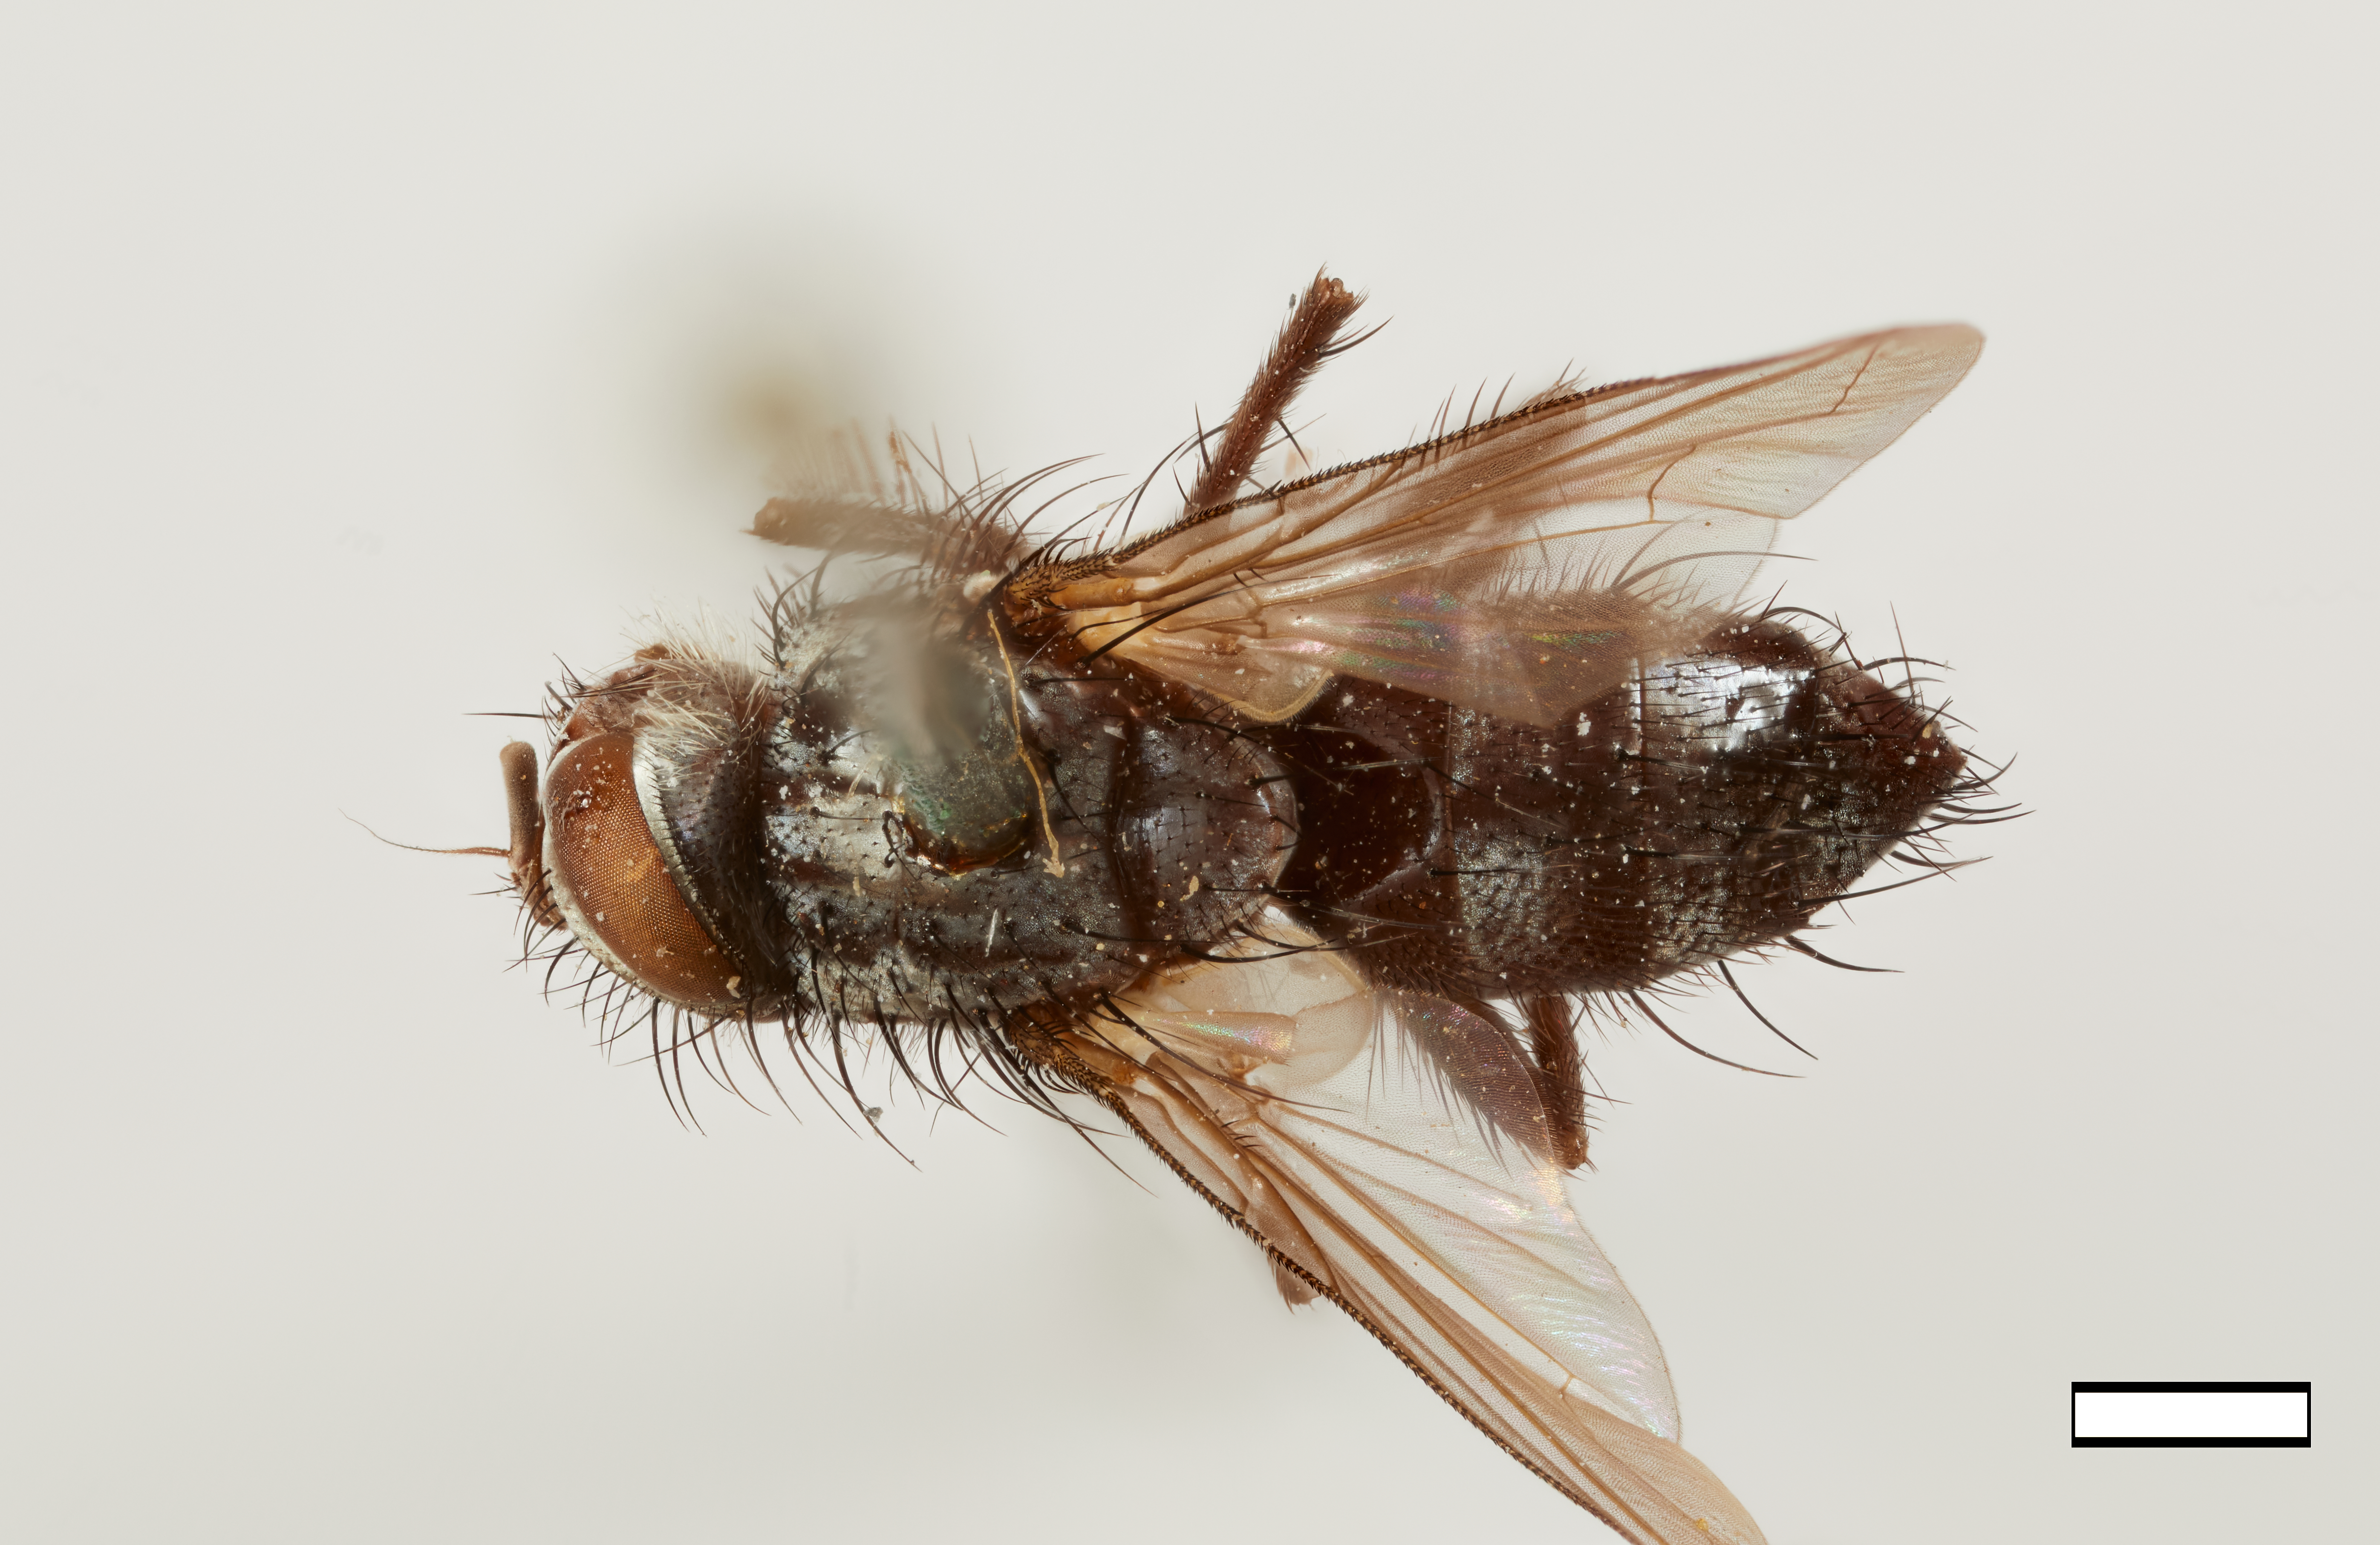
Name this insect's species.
Anetia dimmocki
